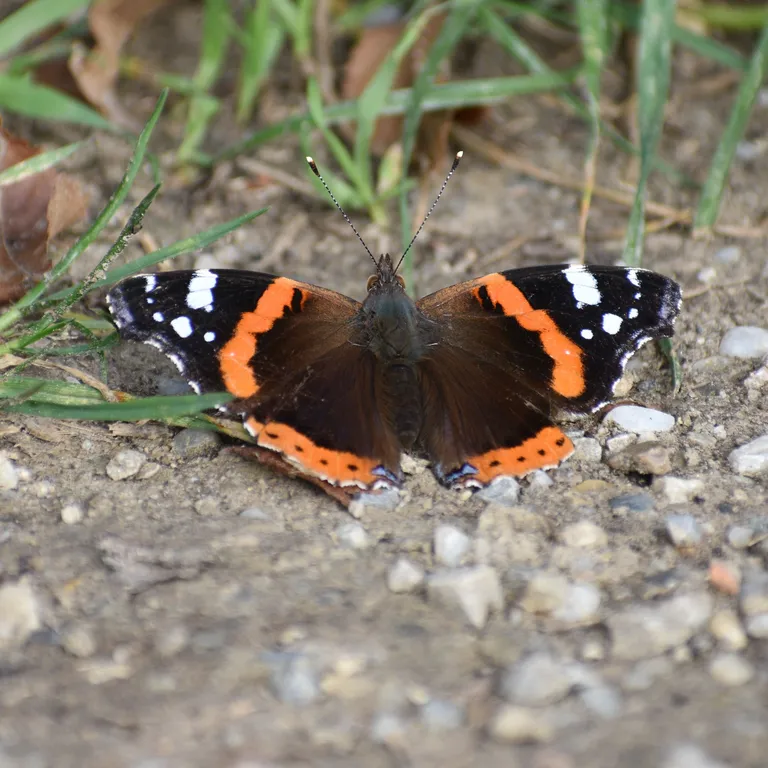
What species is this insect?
Vanessa atalanta
